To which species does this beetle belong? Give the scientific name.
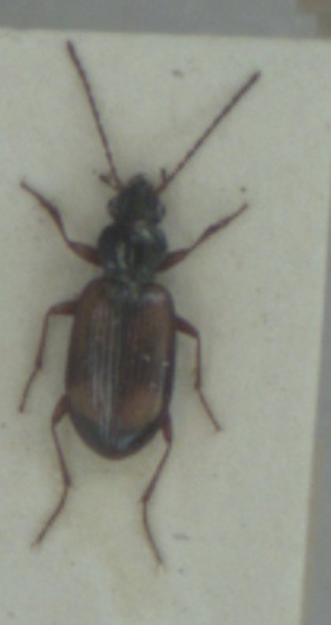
Bembidion saxatile
